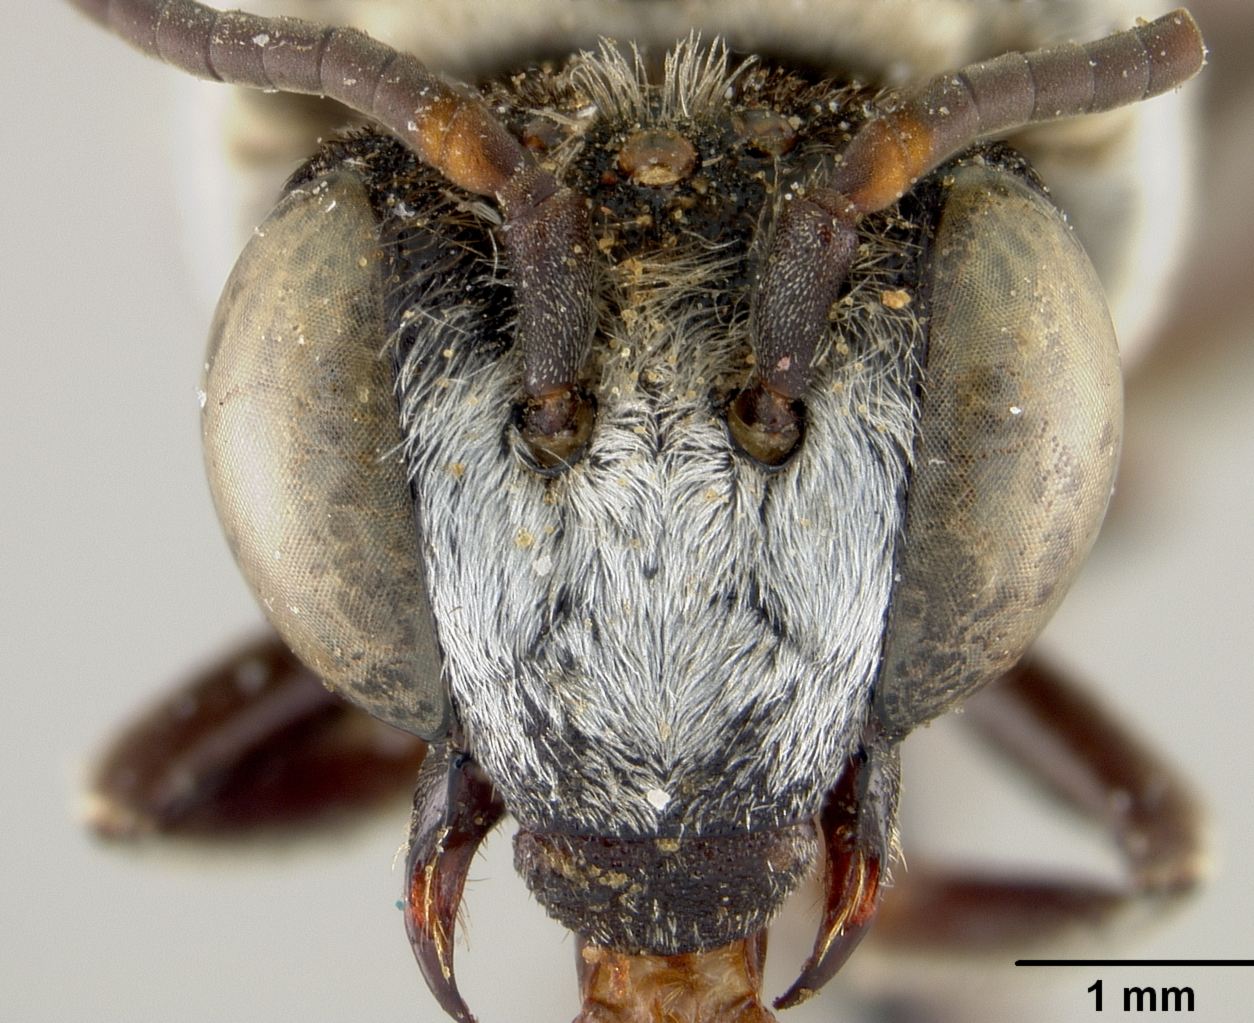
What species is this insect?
Triepeolus eldredi
